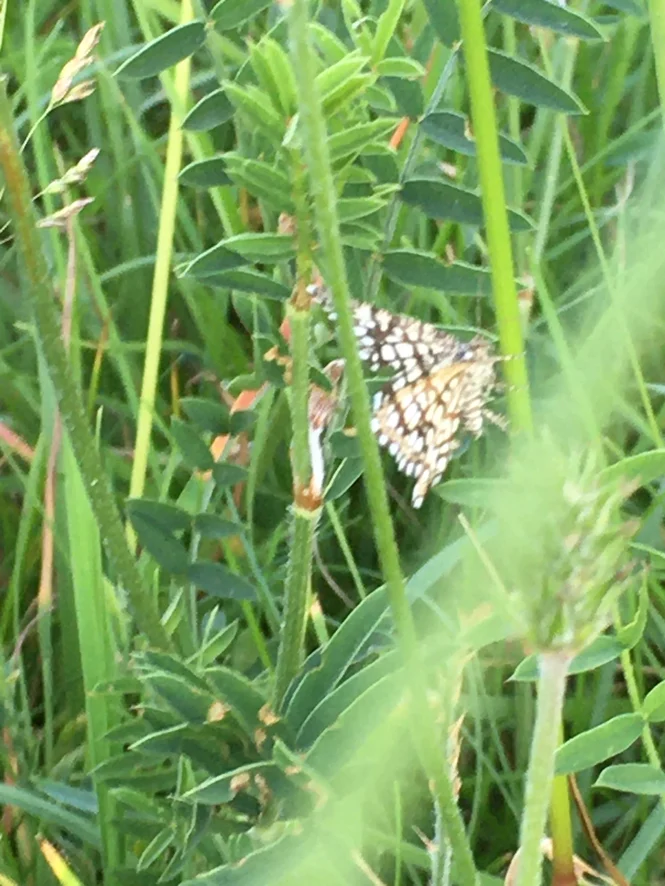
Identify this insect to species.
Chiasmia clathrata
